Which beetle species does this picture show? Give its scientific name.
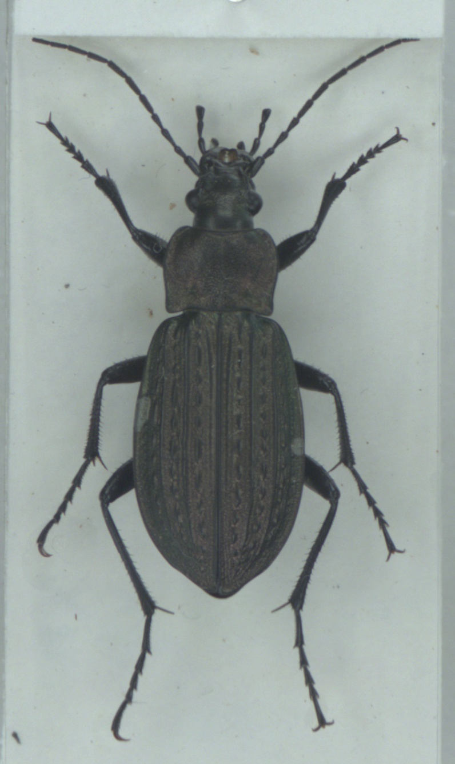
Carabus granulatus
